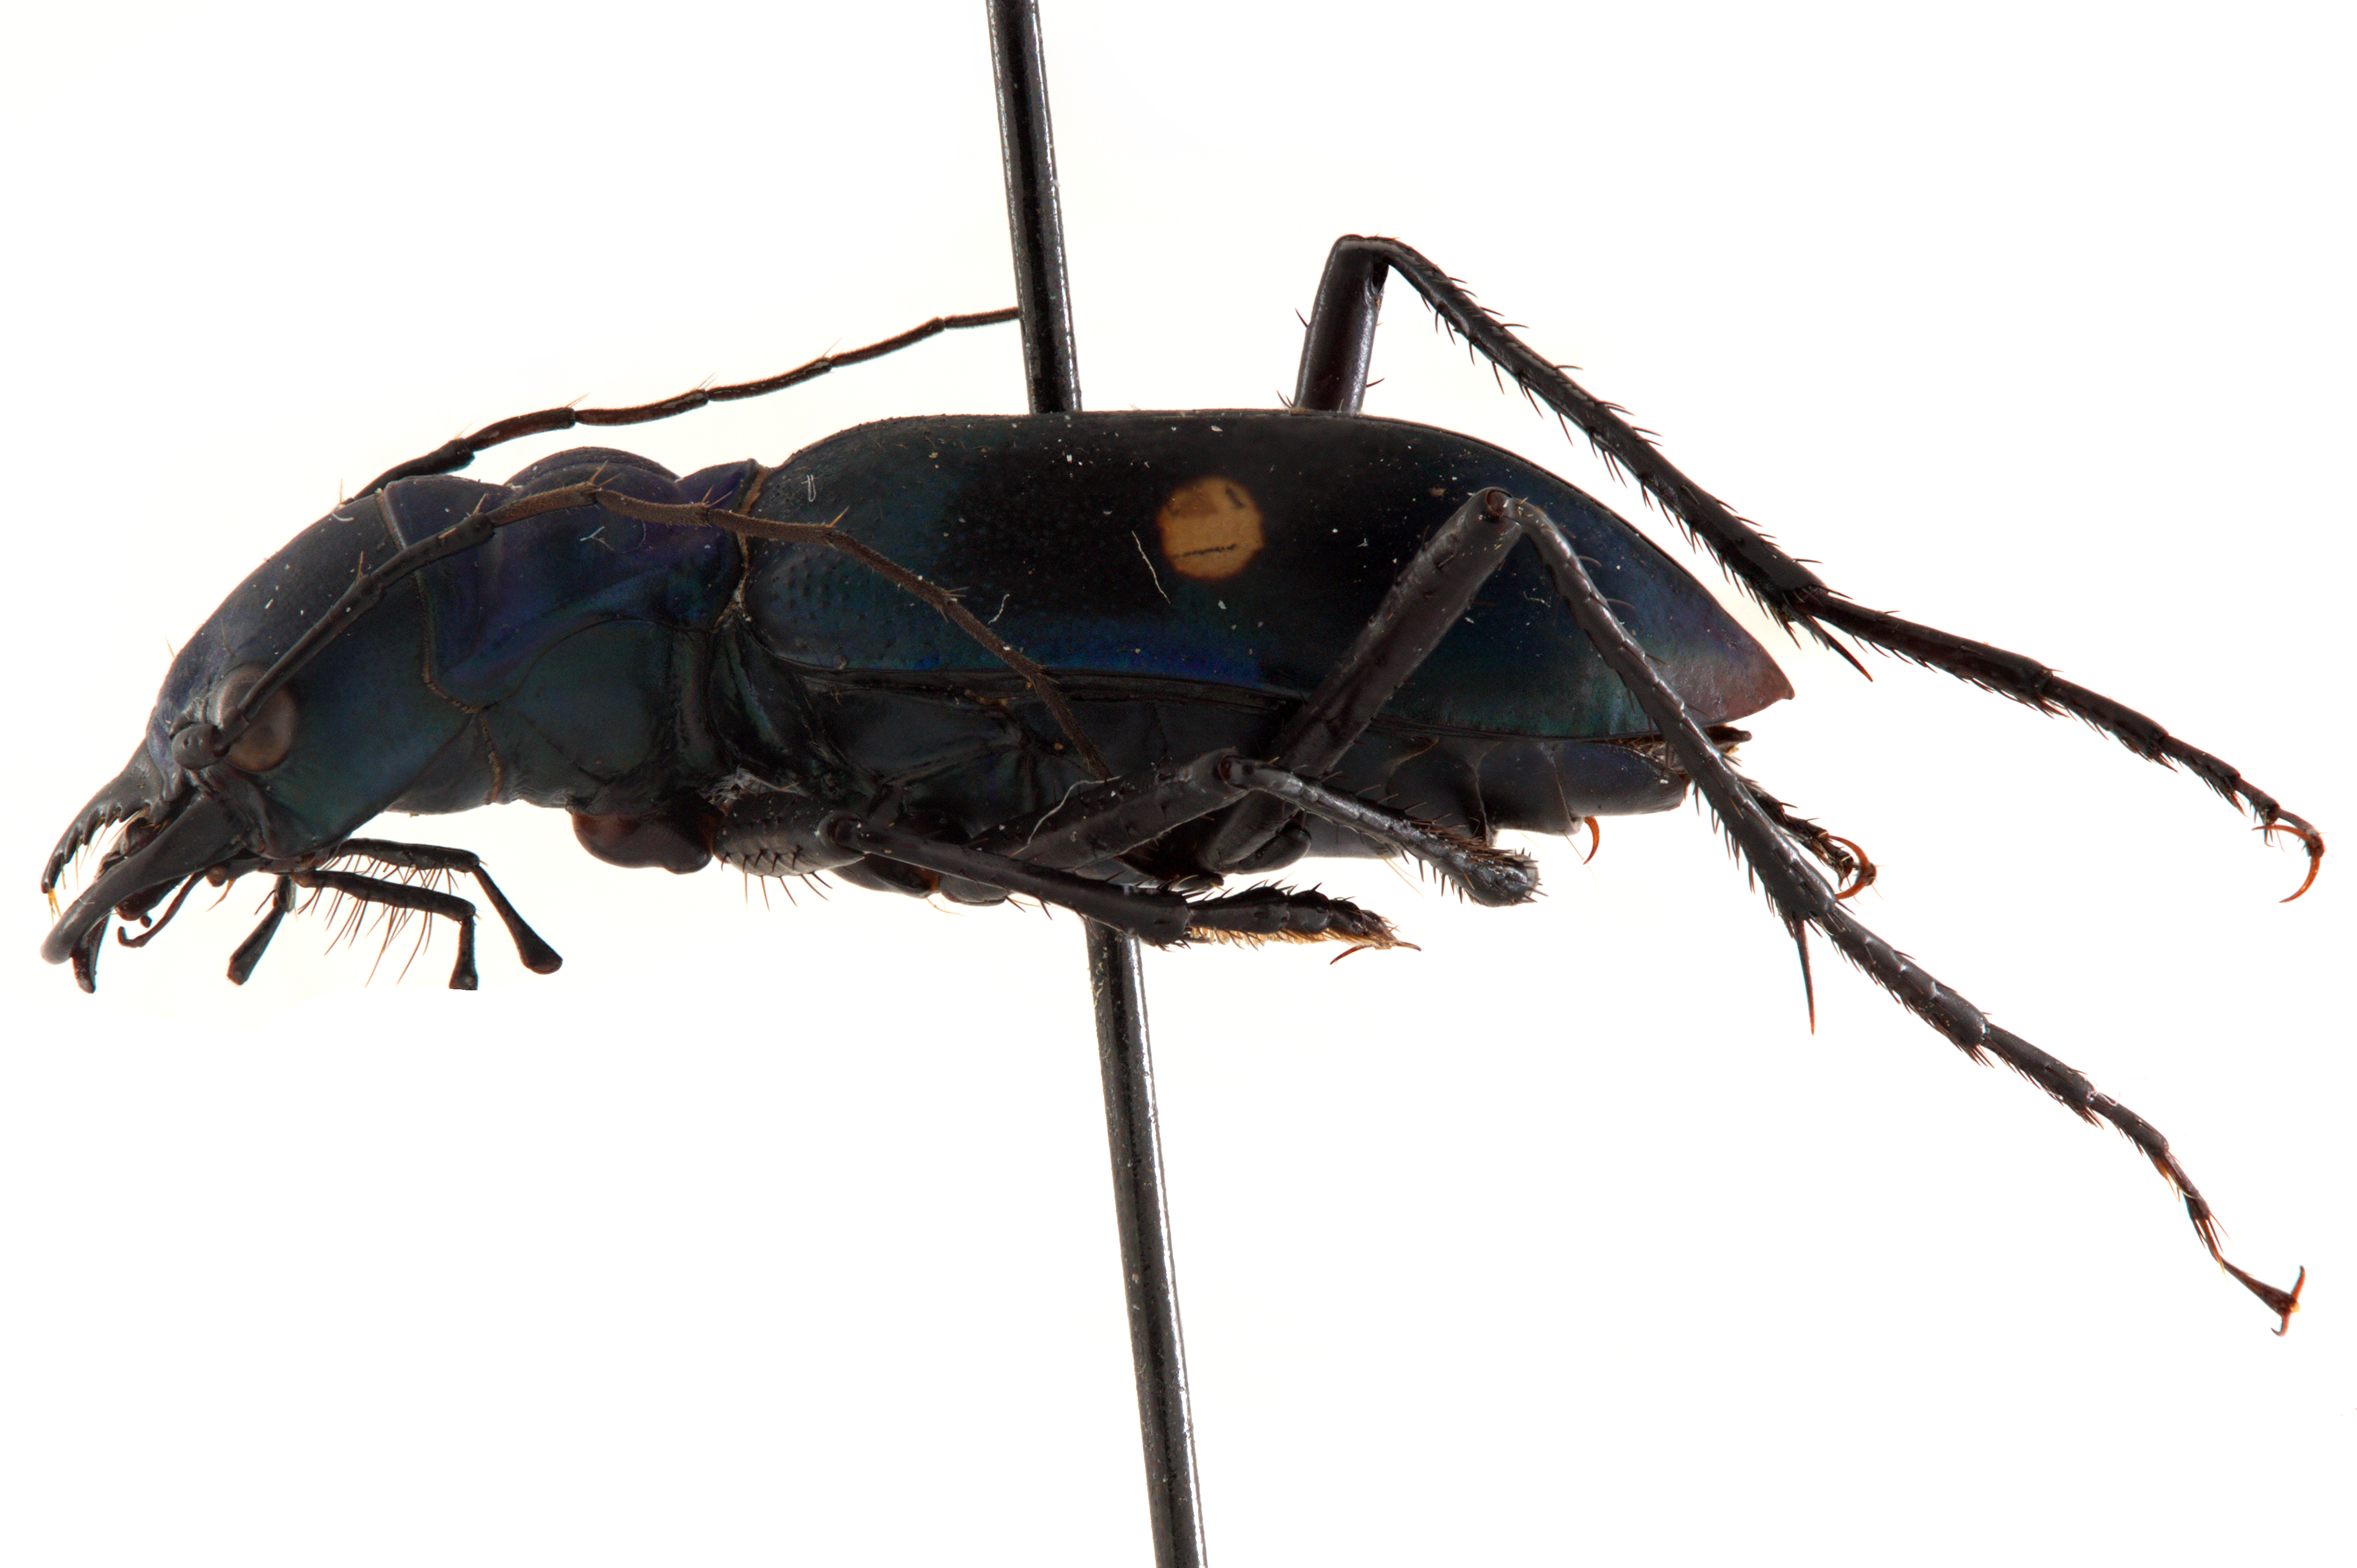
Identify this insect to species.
Pseudoxycheila tarsalis
